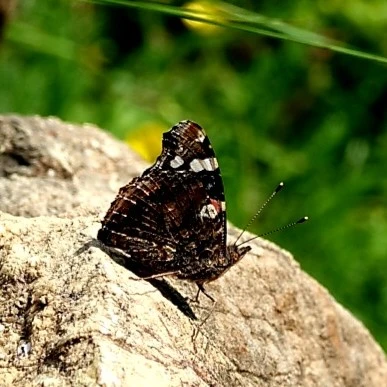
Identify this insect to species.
Vanessa atalanta
